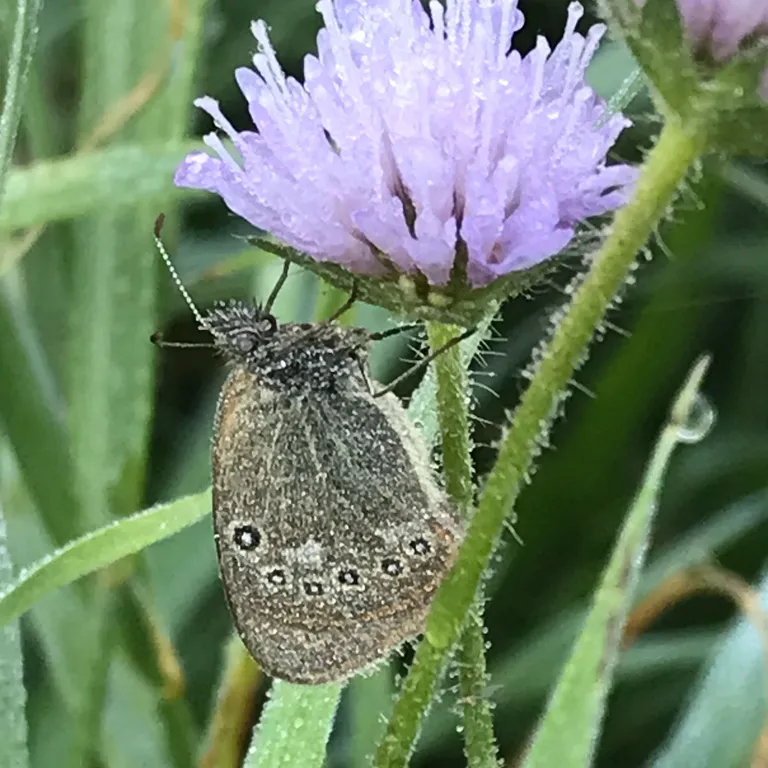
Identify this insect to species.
Coenonympha glycerion (also Coenonympha iphis)
